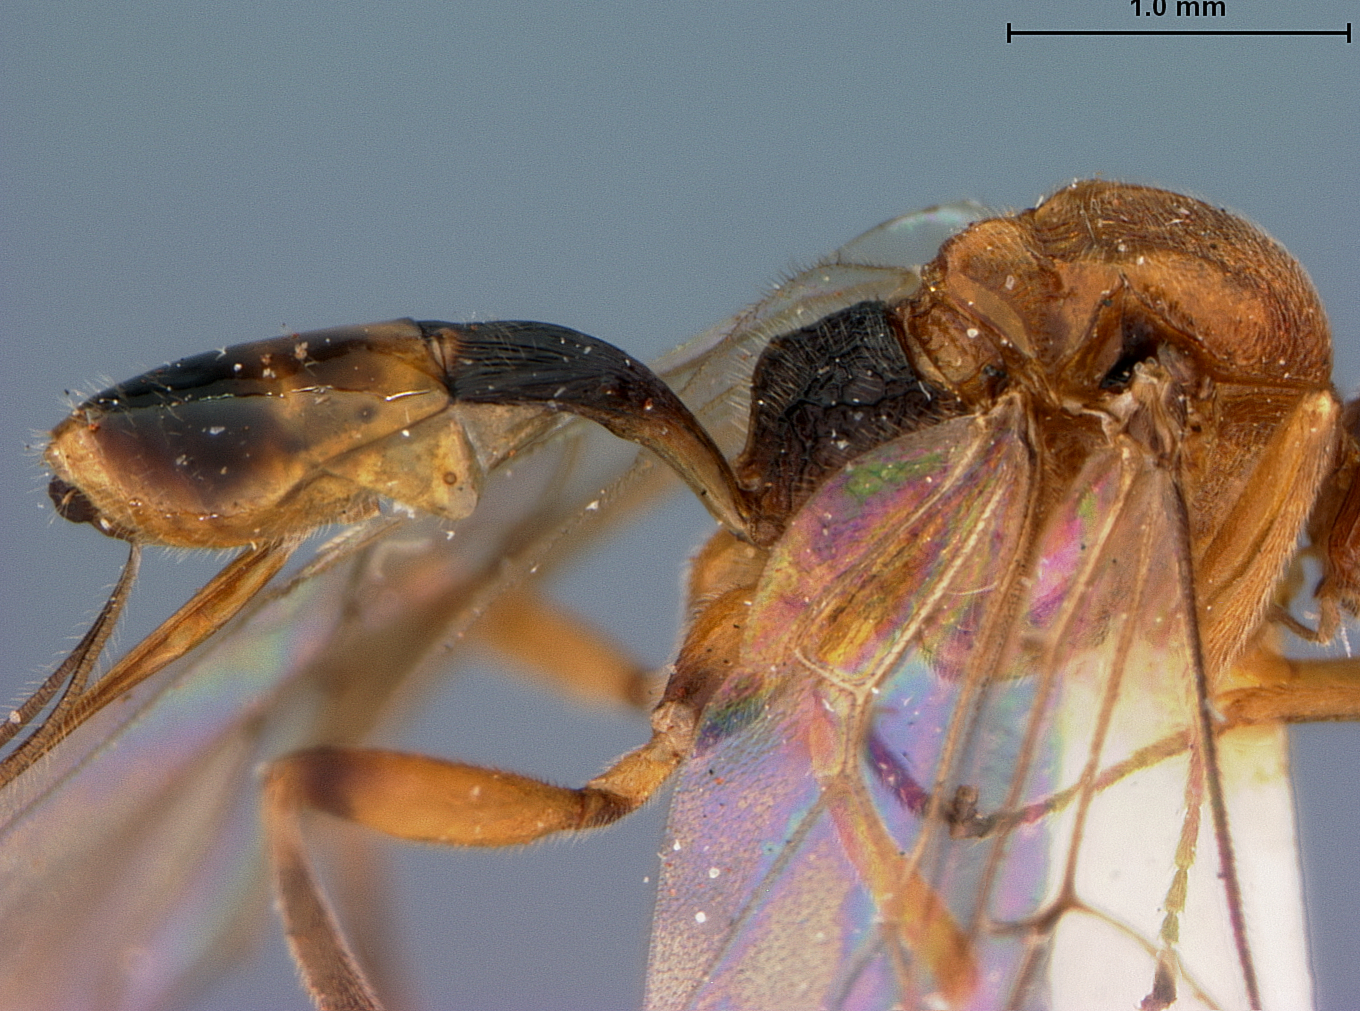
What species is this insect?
Meteorus acronyctae
